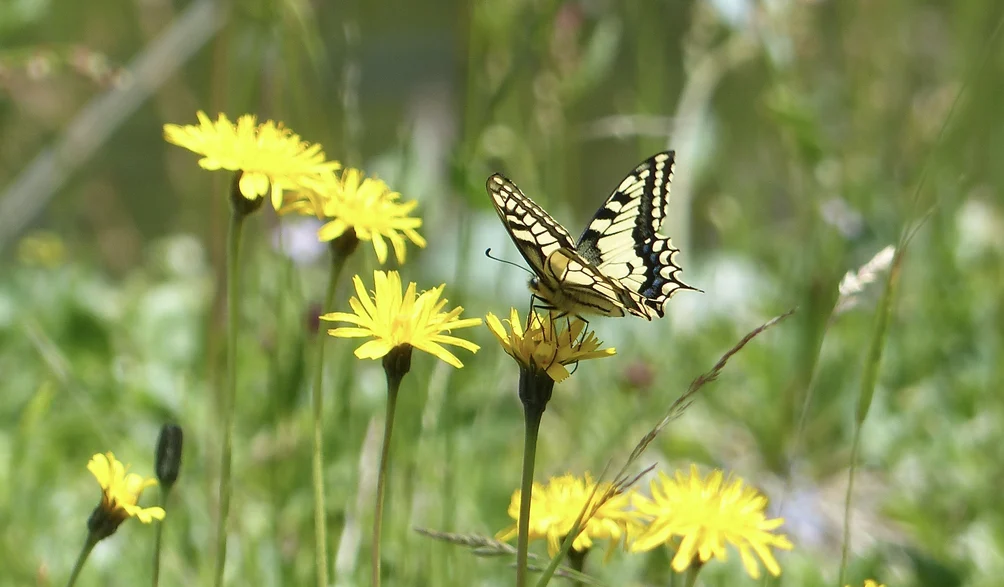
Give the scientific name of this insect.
Papilio machaon
